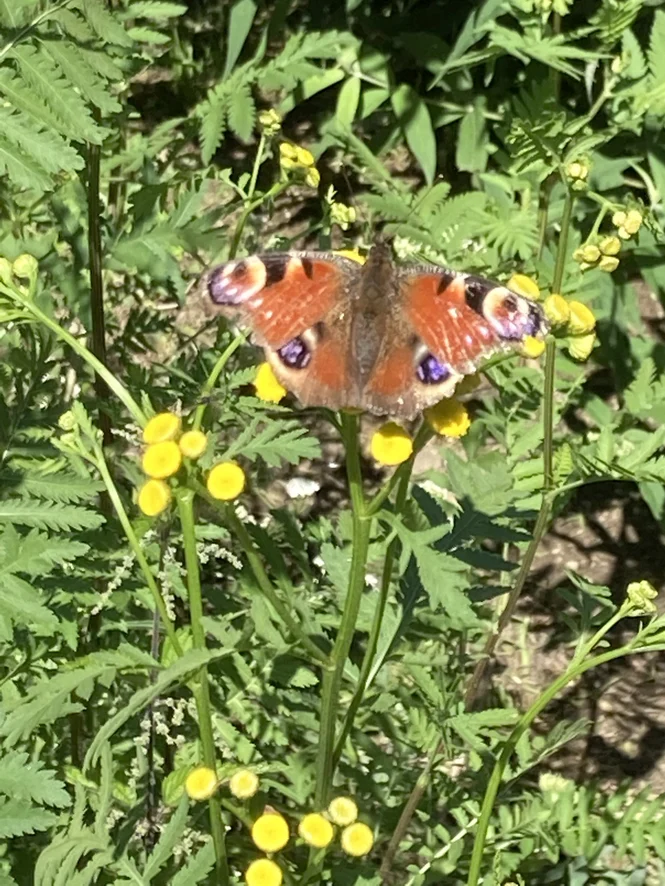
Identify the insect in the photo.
Aglais io
